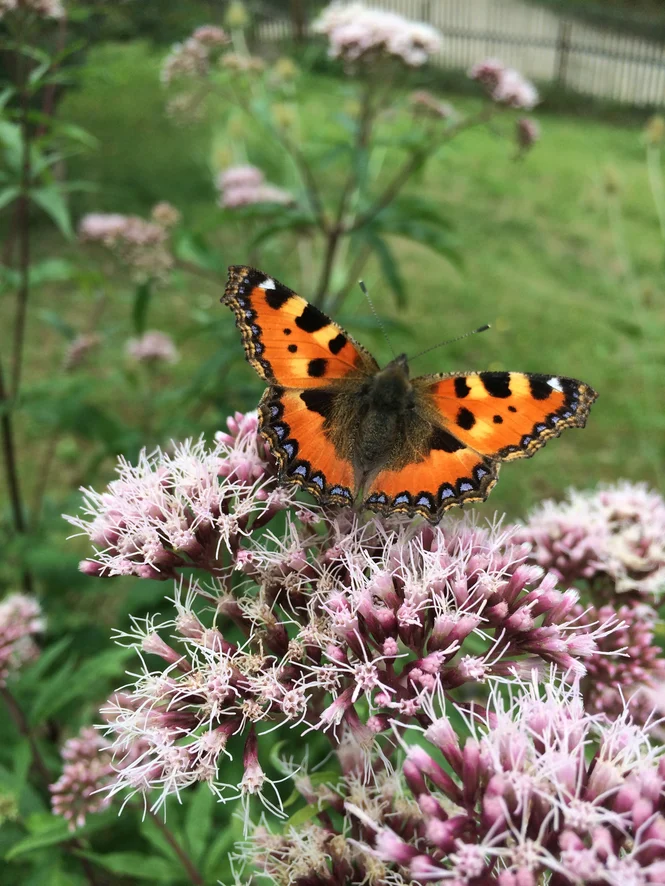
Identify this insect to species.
Aglais urticae
